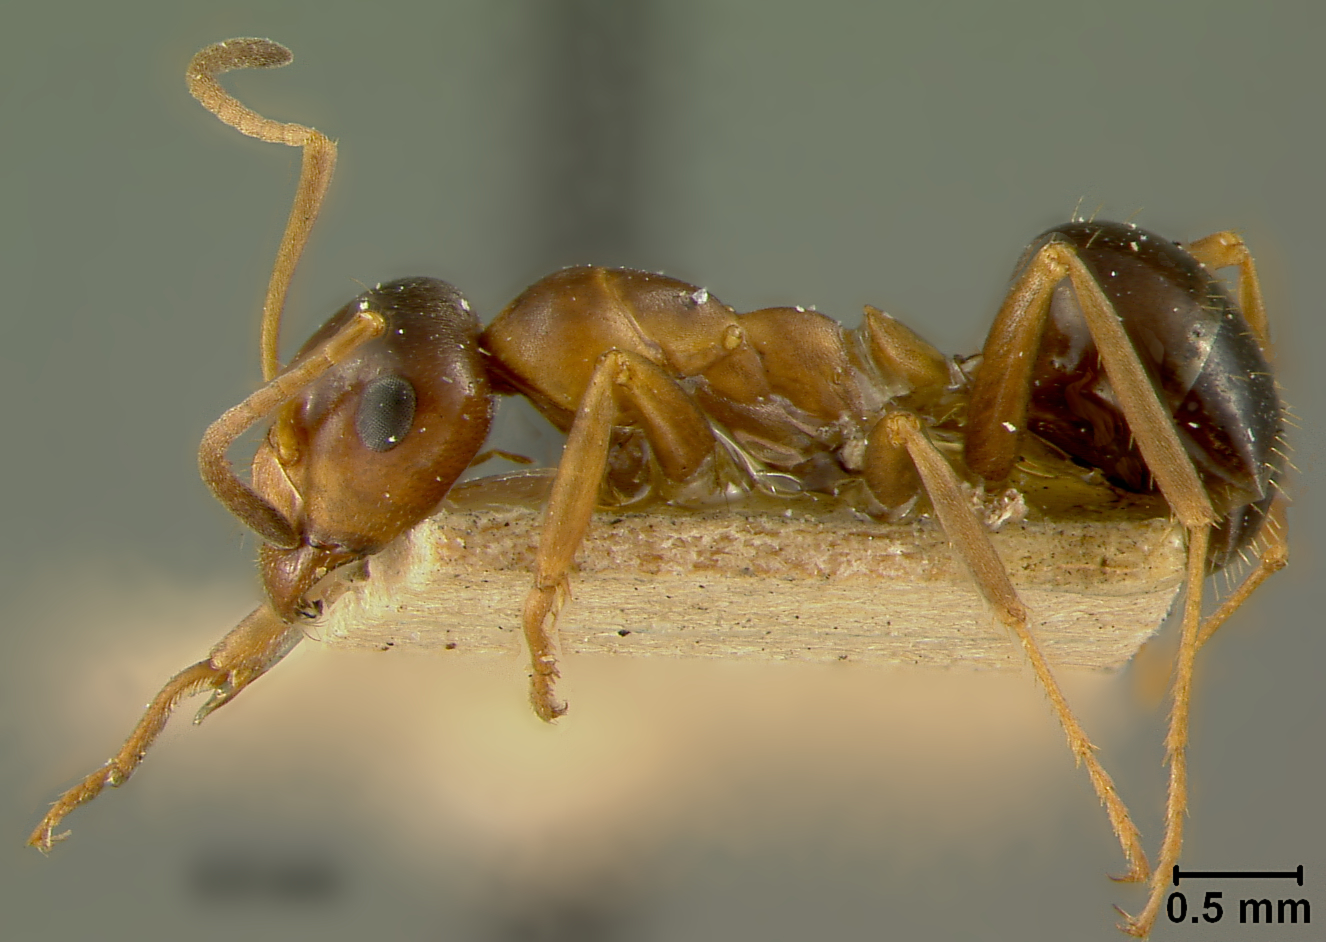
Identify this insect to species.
Formica subpolita
